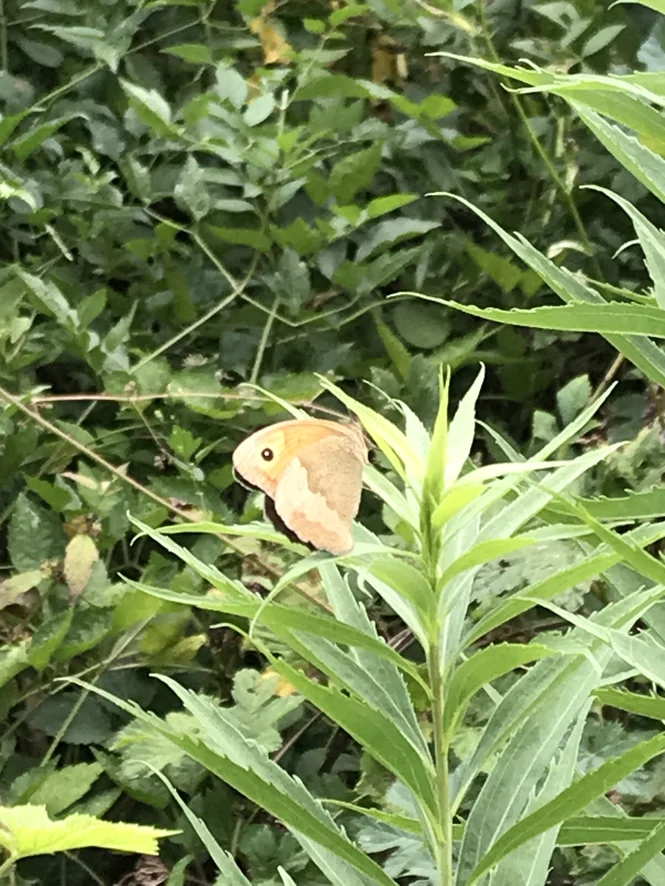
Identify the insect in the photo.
Maniola jurtina
